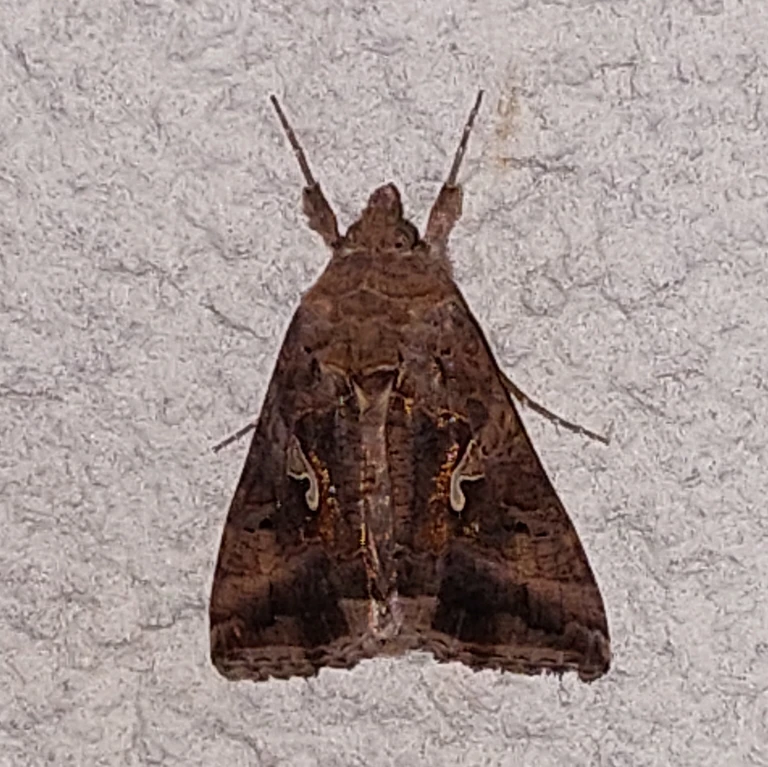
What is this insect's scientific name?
Autographa gamma
